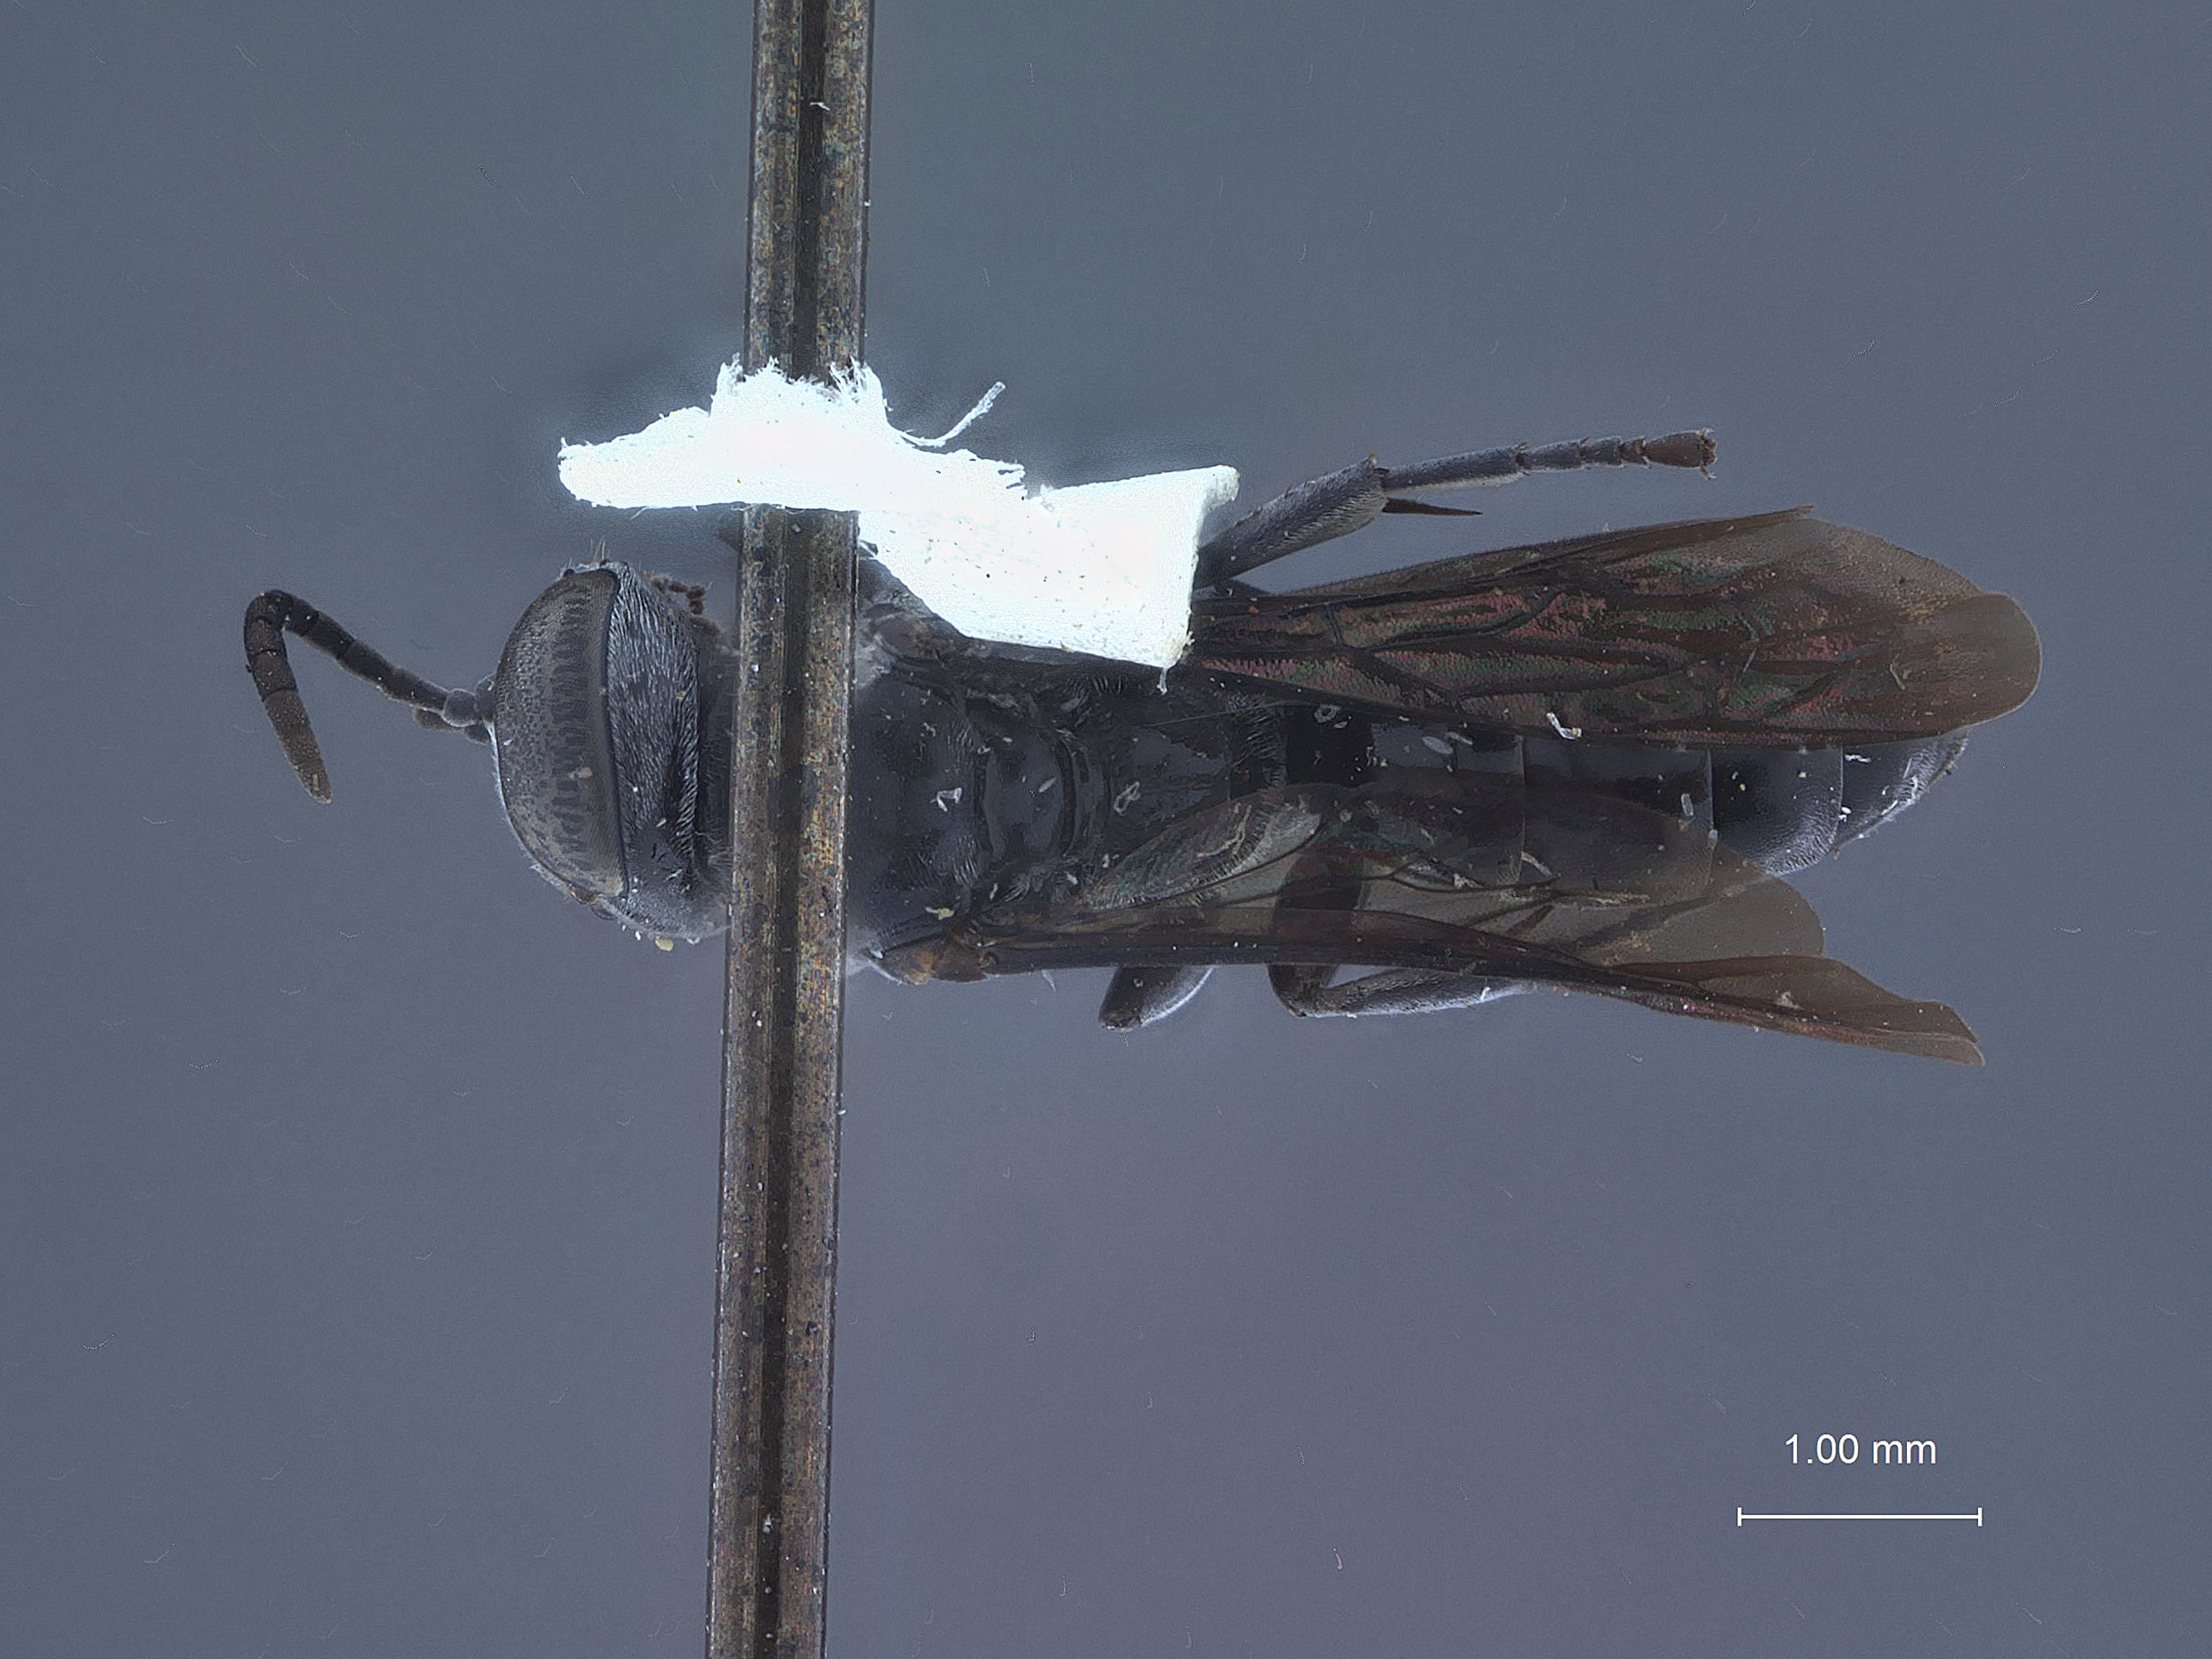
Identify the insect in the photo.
Pison oakleyi
